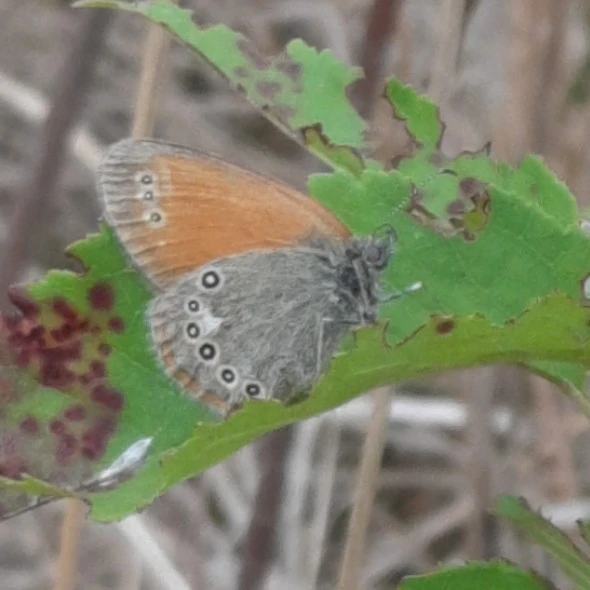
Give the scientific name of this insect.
Coenonympha glycerion (also Coenonympha iphis)
